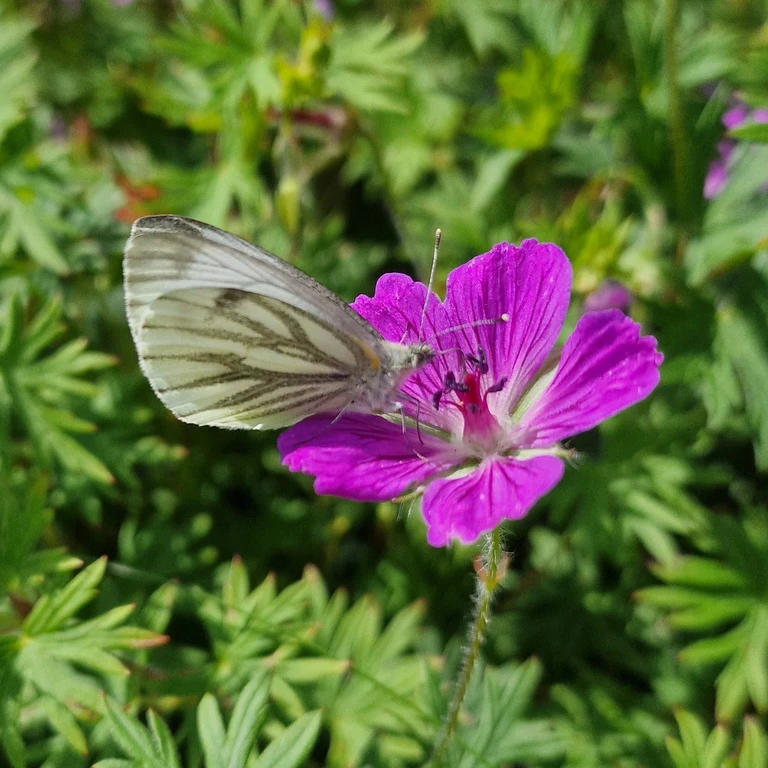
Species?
Pieris napi
